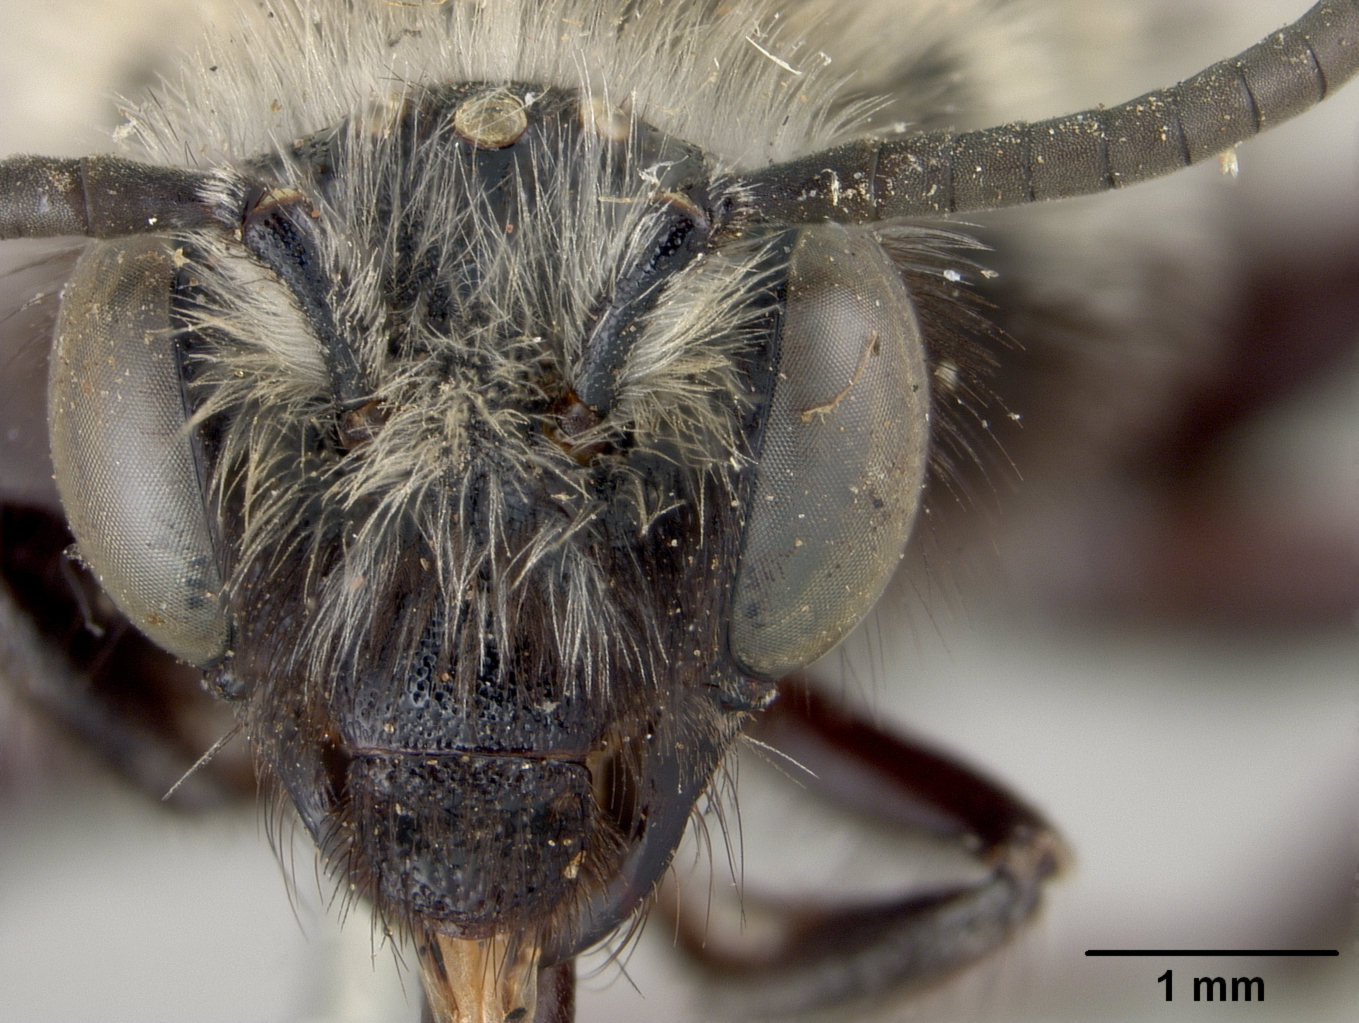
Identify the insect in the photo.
Bombomelecta arizonica
